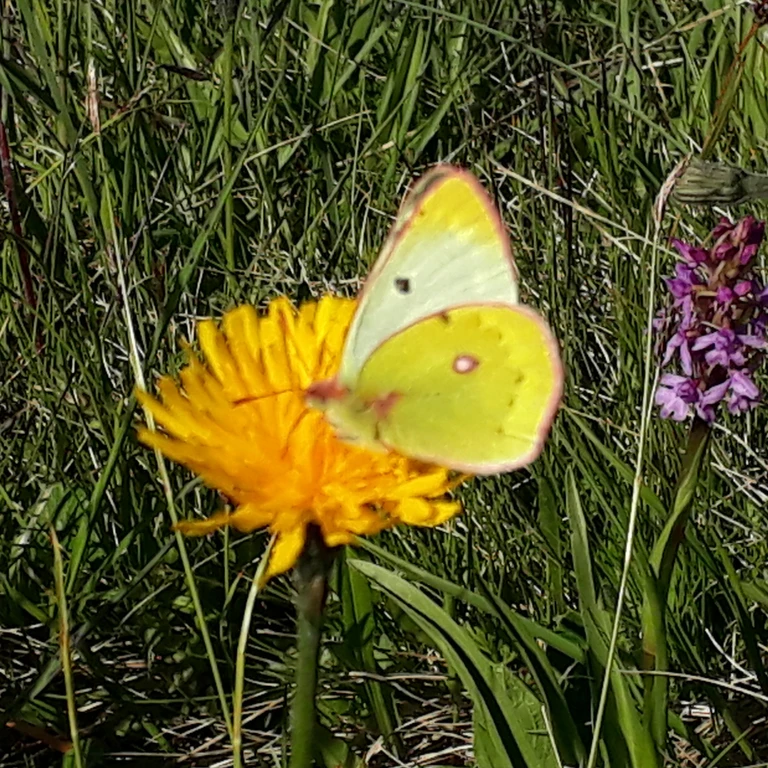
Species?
Colias phicomone
